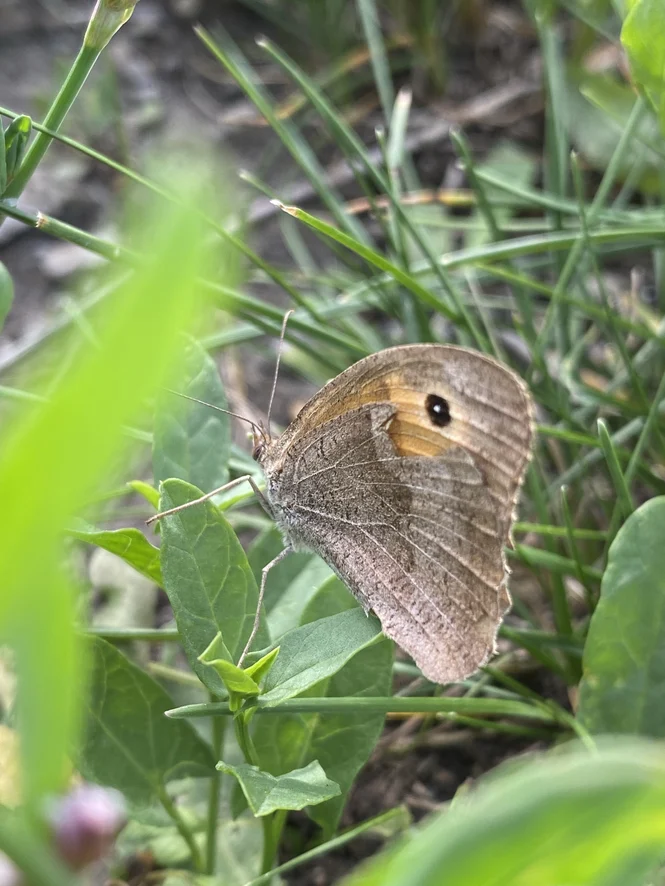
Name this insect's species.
Maniola jurtina
